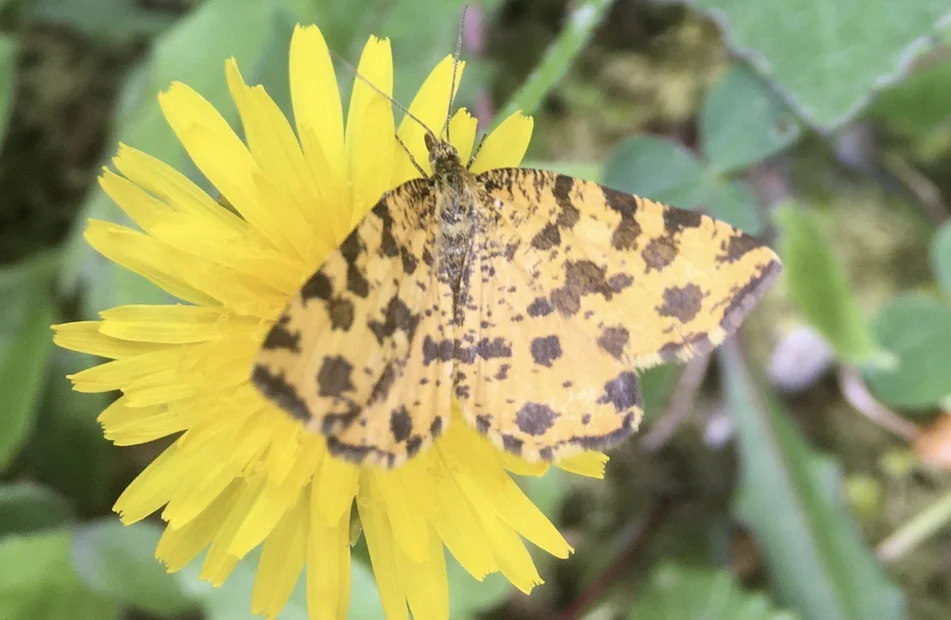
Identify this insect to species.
Pseudopanthera macularia
